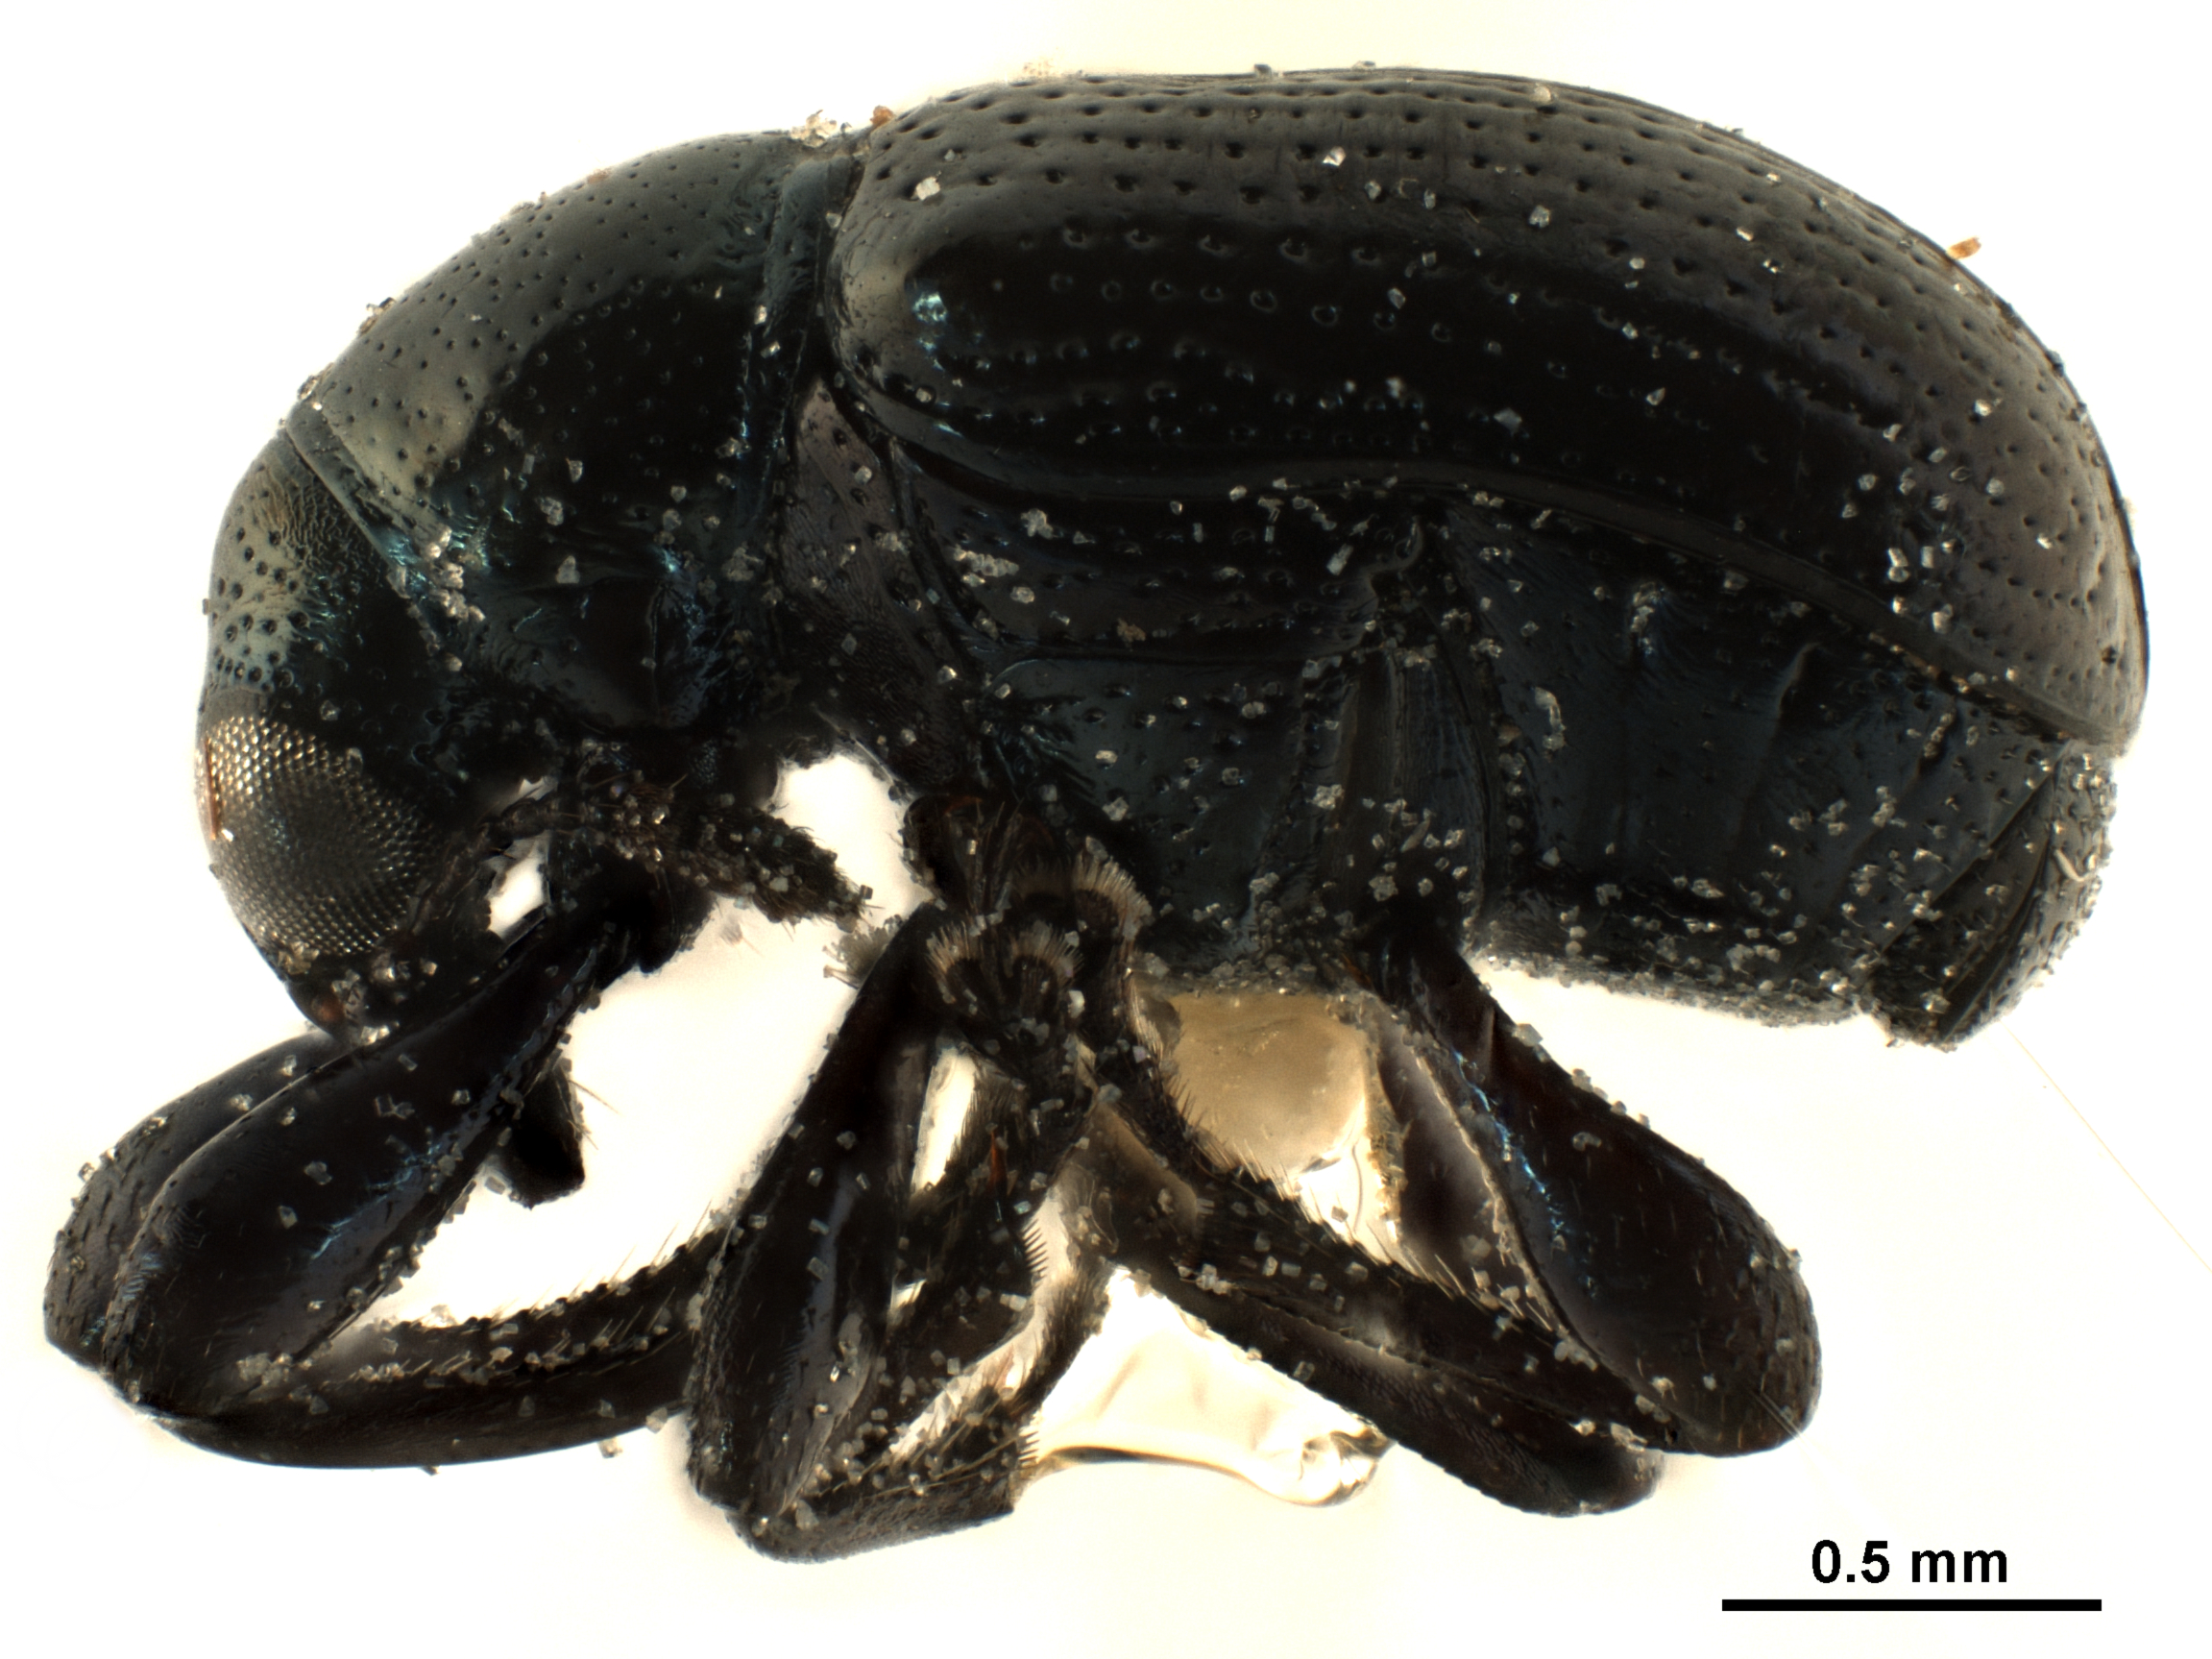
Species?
Euops eucalypti
